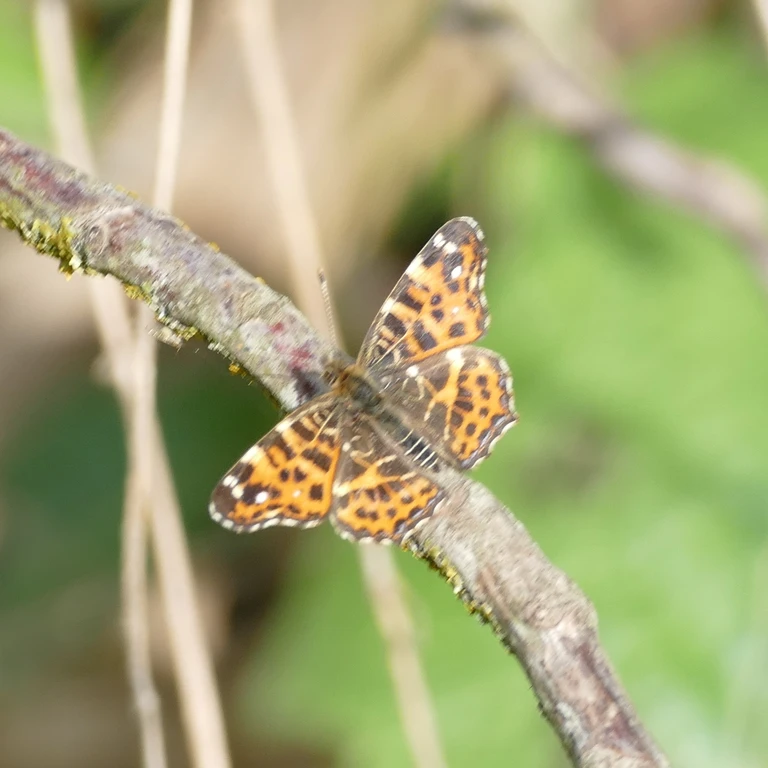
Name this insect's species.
Araschnia levana
